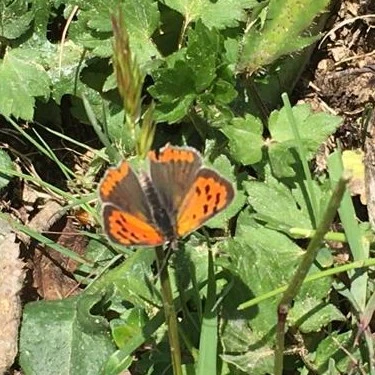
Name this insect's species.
Lycaena phlaeas
